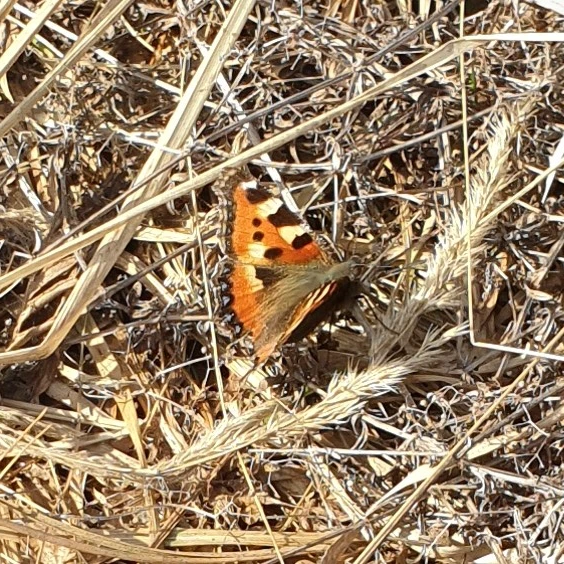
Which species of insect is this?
Aglais urticae
